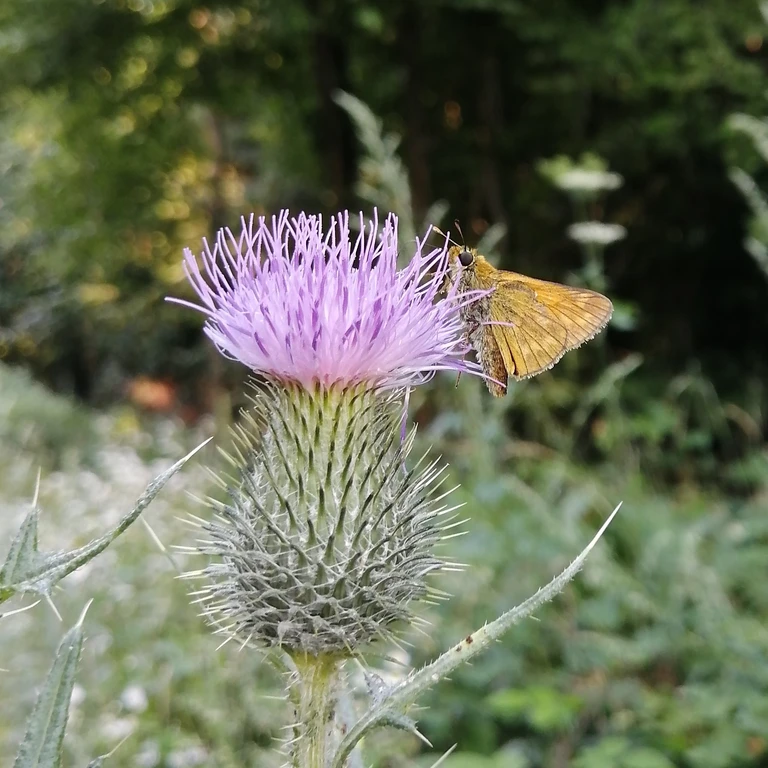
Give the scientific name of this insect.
Ochlodes sylvanus (also Ochlodes venata)
